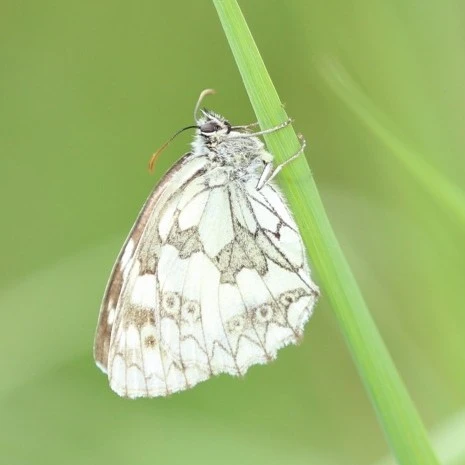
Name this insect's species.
Melanargia galathea
